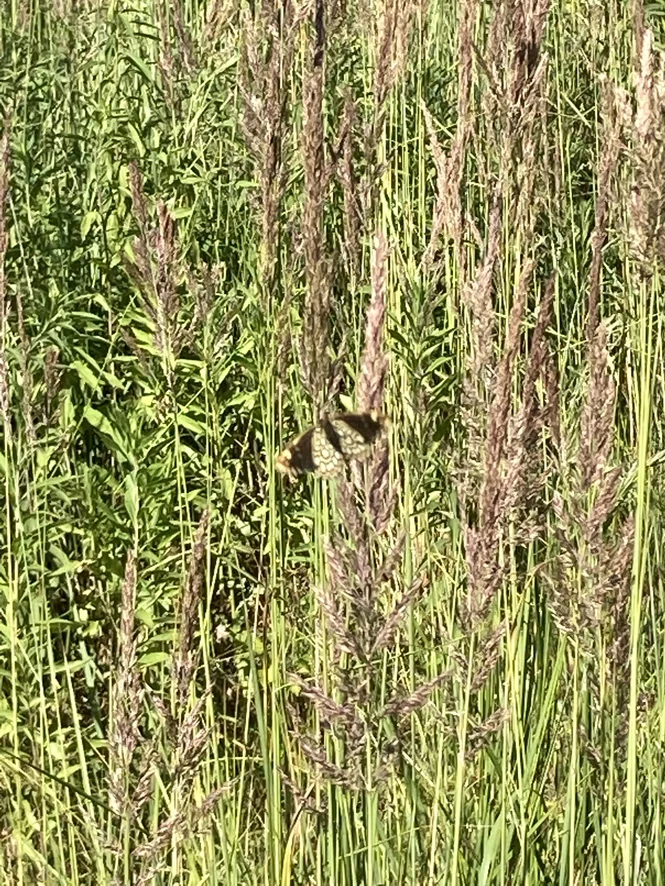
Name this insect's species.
Heteropterus morpheus
